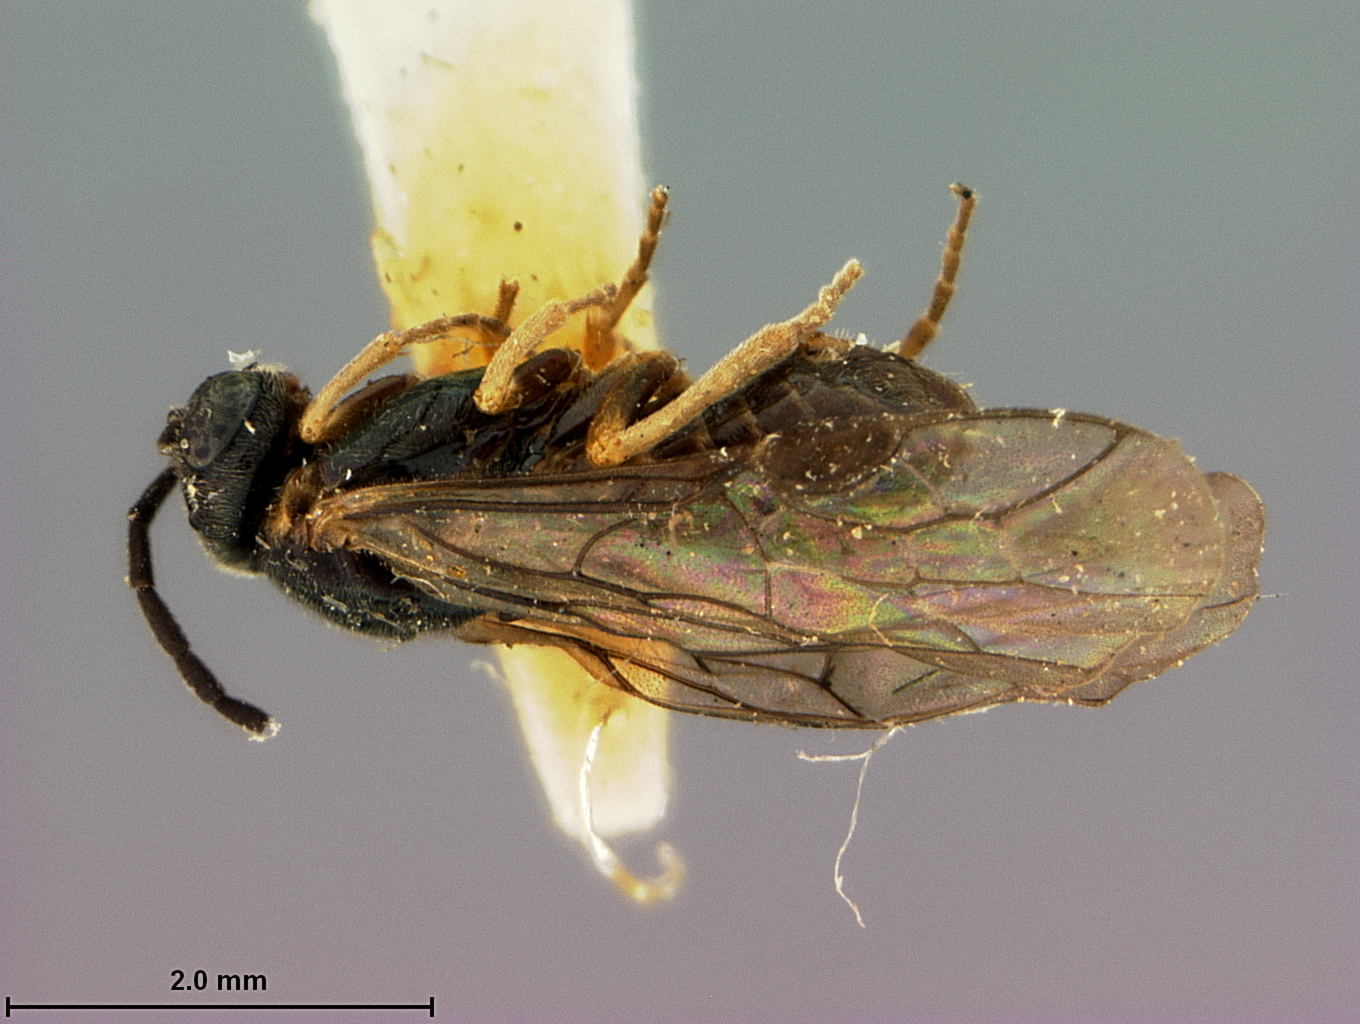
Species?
Pseudodineura lehosa
